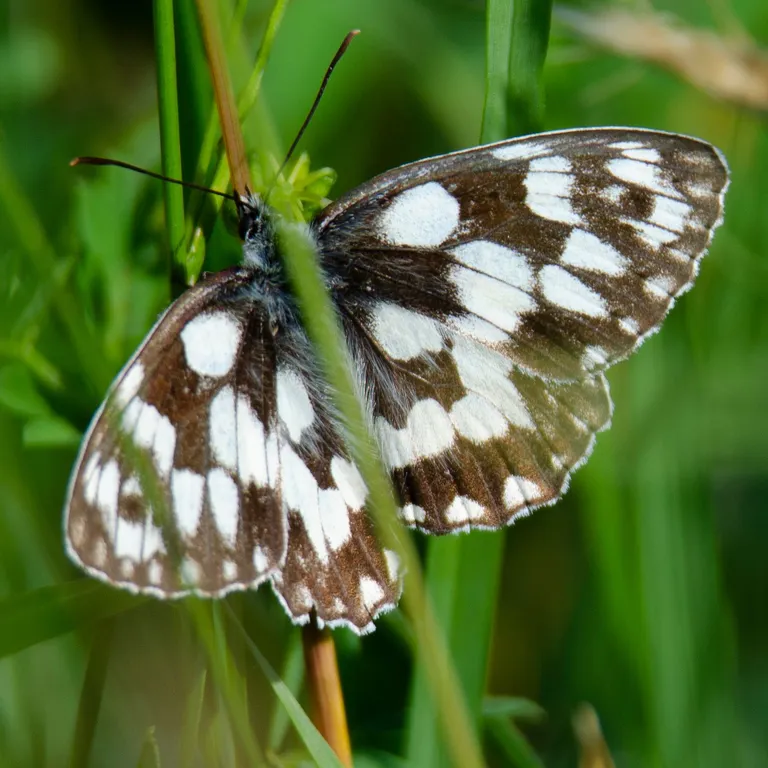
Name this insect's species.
Melanargia galathea
